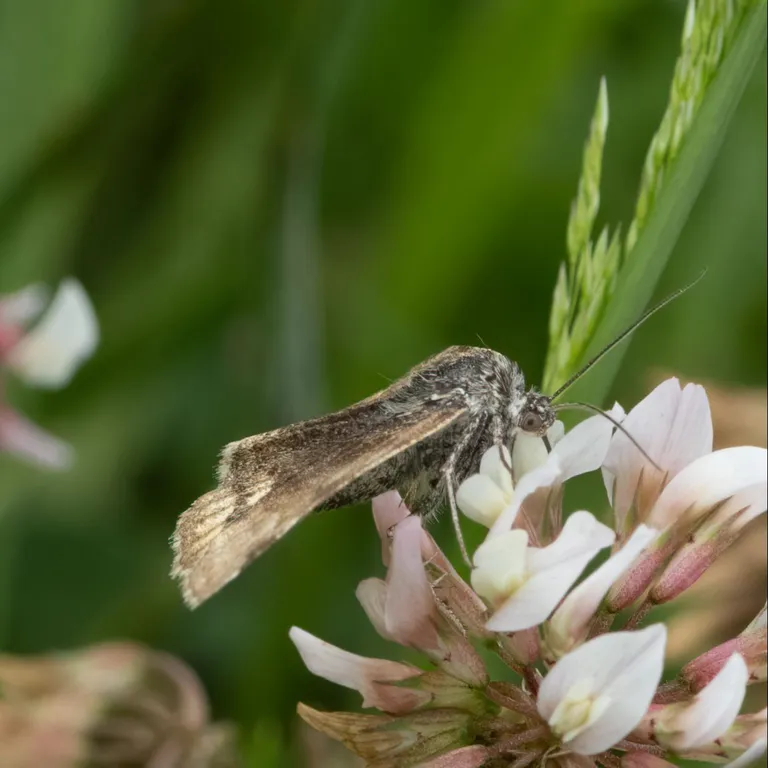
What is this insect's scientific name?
Euclidia glyphica
